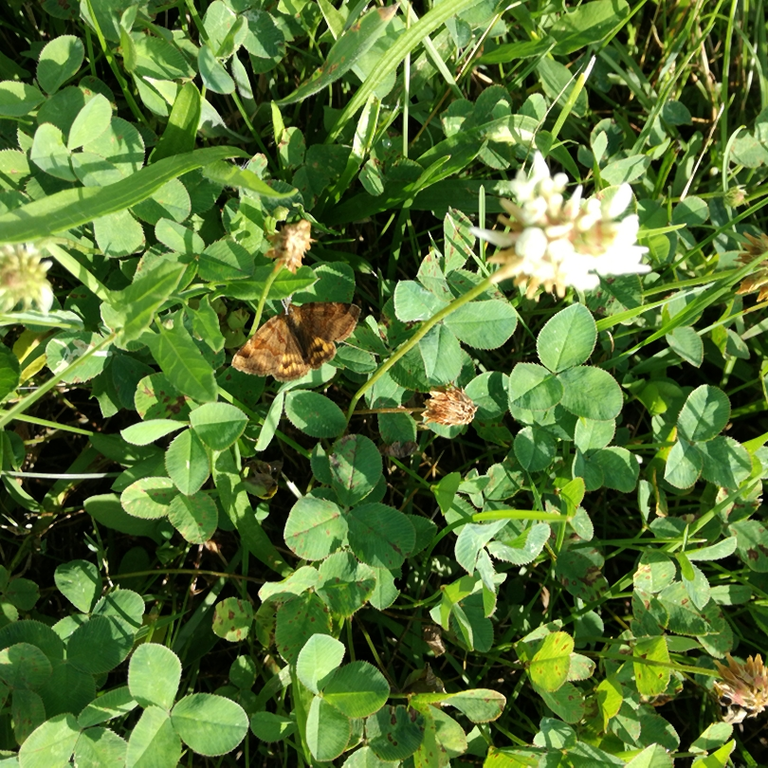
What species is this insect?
Euclidia glyphica
